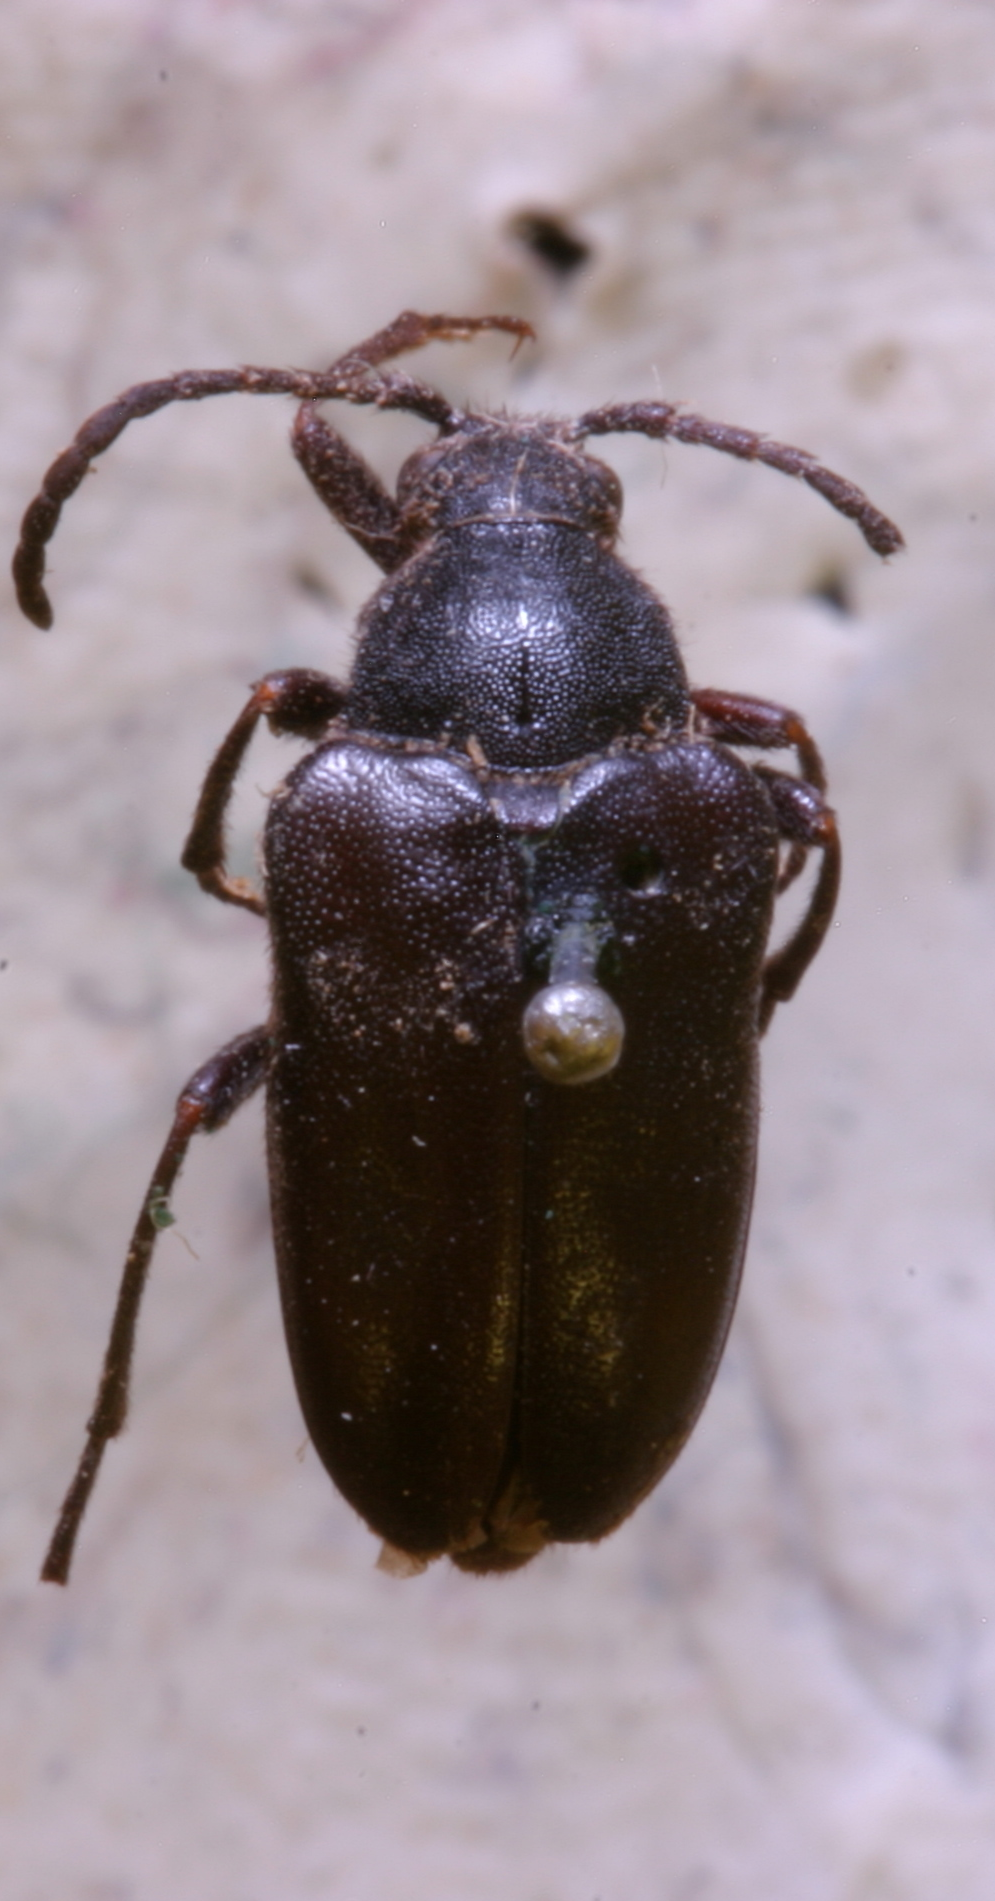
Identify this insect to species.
Judolia gaurotoides
